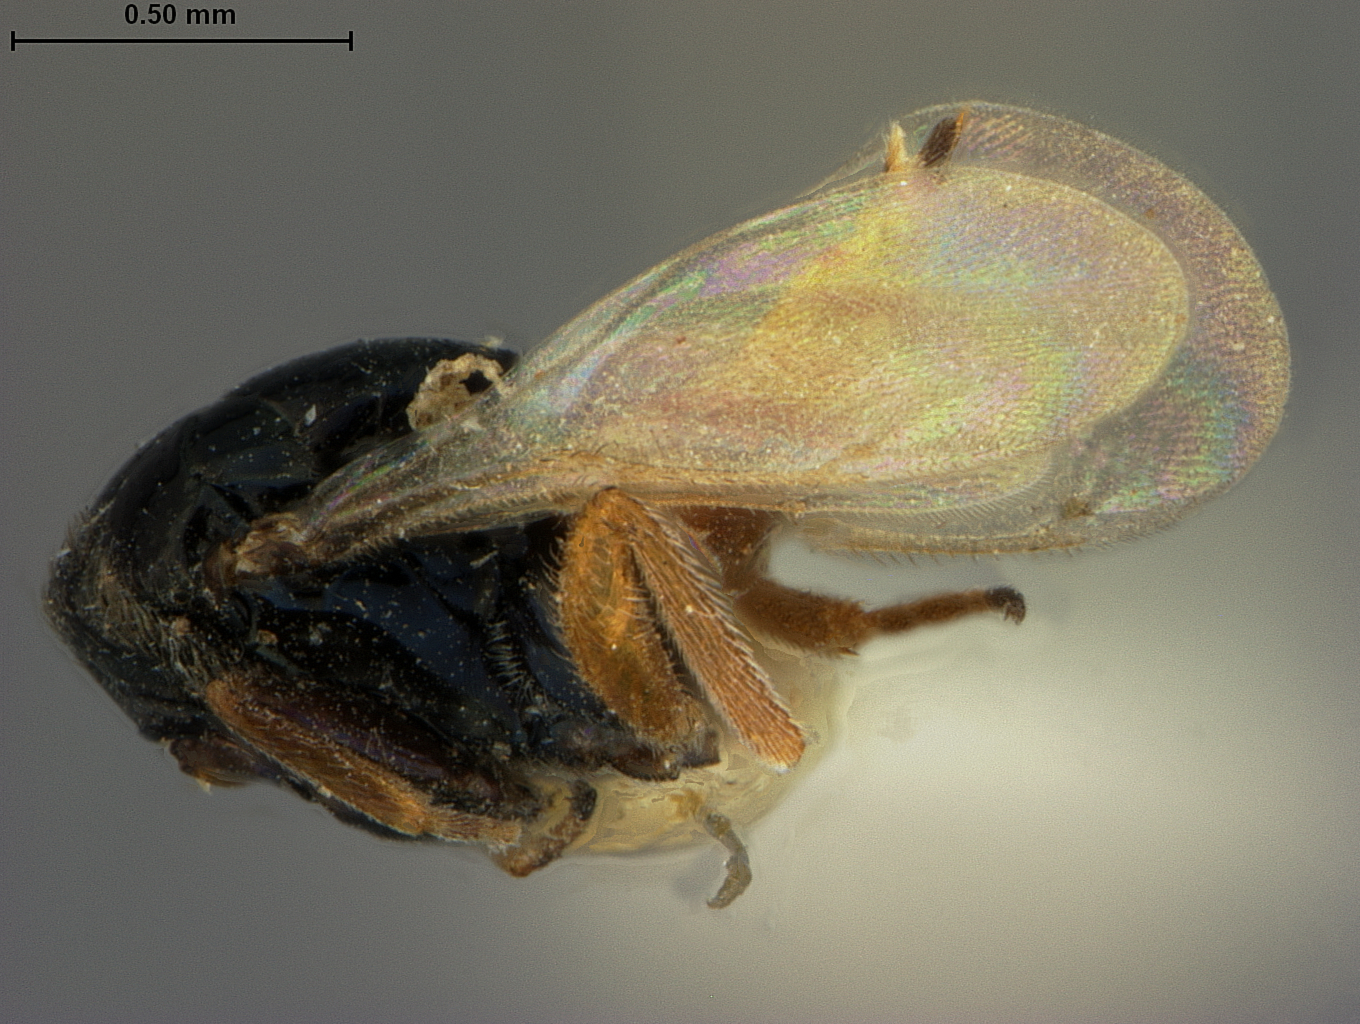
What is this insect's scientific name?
Eurycranium saissetiae
